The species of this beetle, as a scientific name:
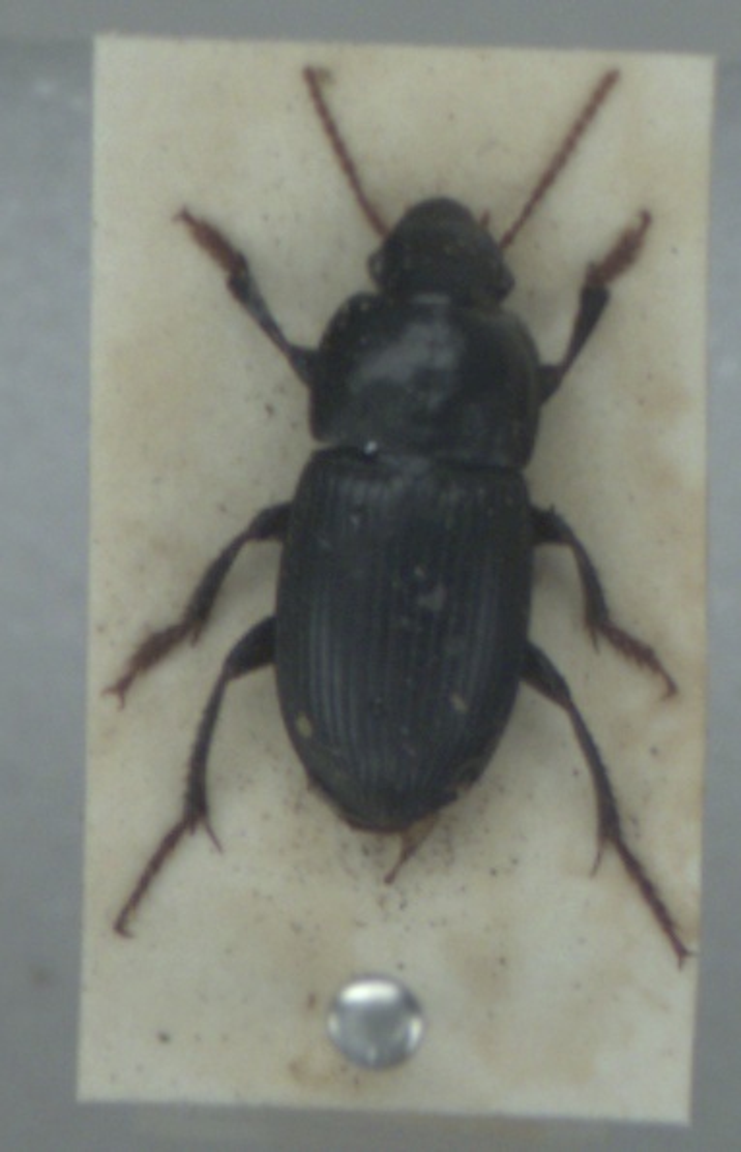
Harpalus tardus
